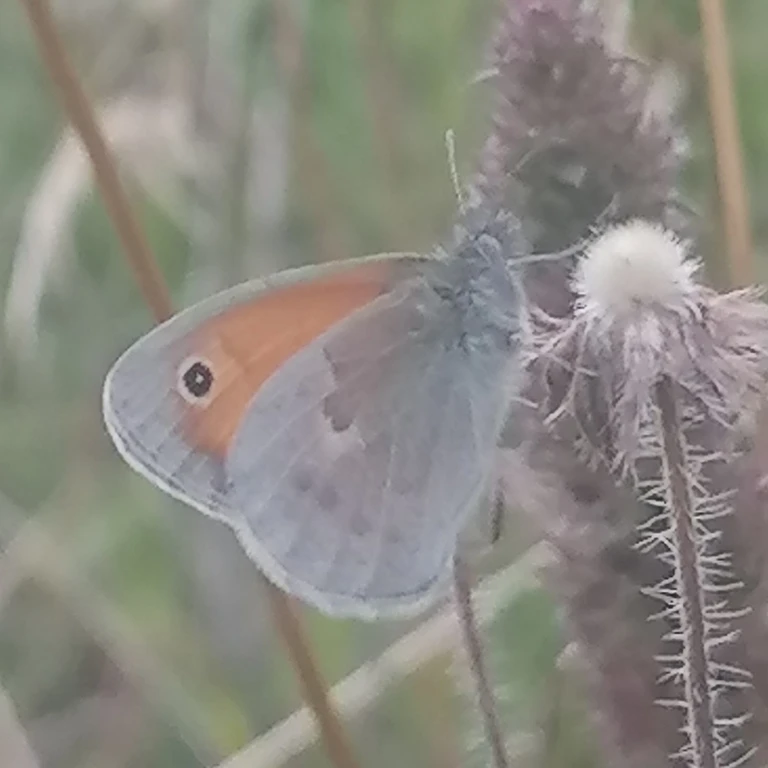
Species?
Coenonympha pamphilus
